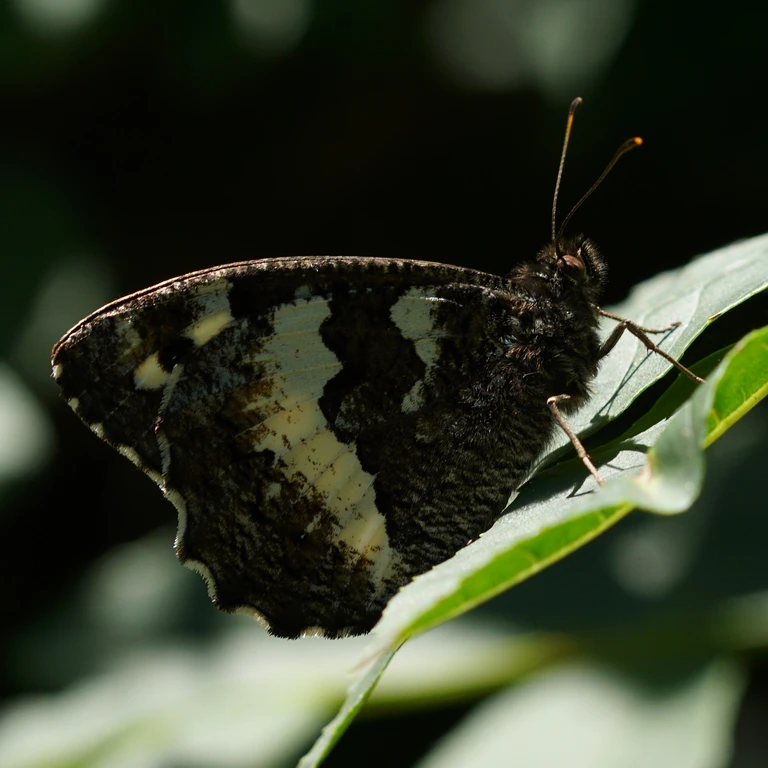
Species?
Brintesia circe
